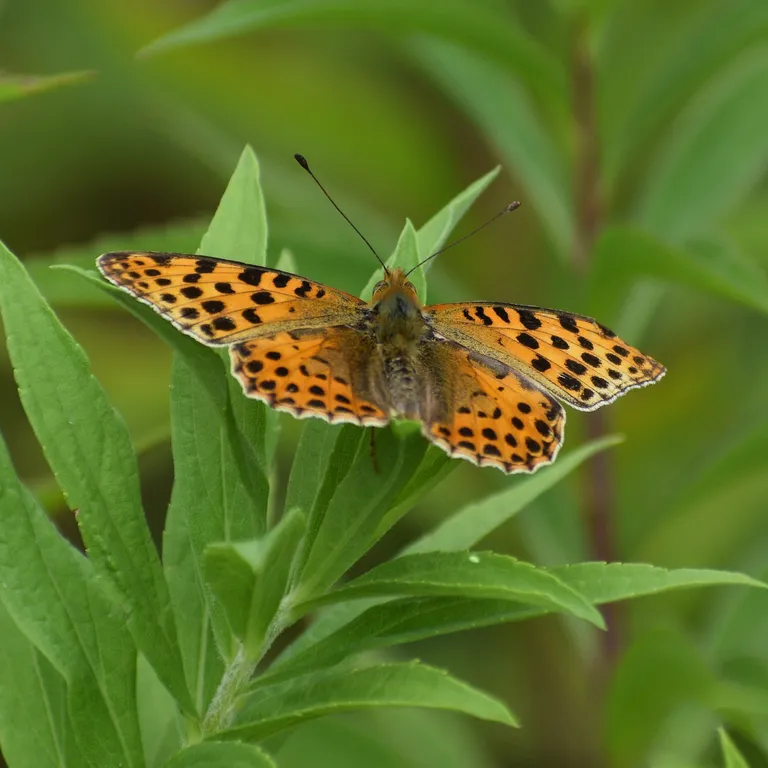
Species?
Issoria lathonia
